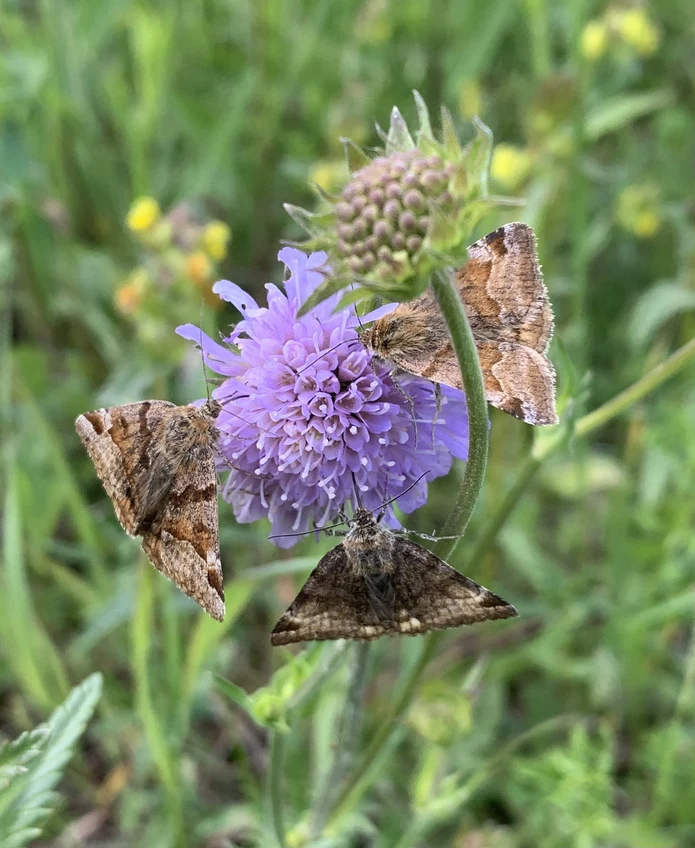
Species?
Euclidia glyphica
